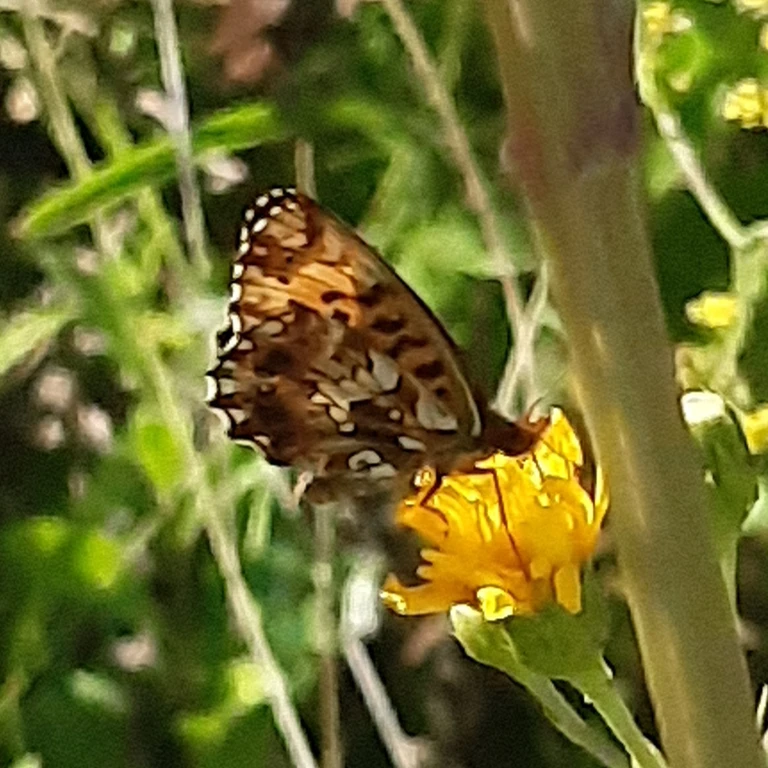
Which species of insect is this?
Boloria dia
